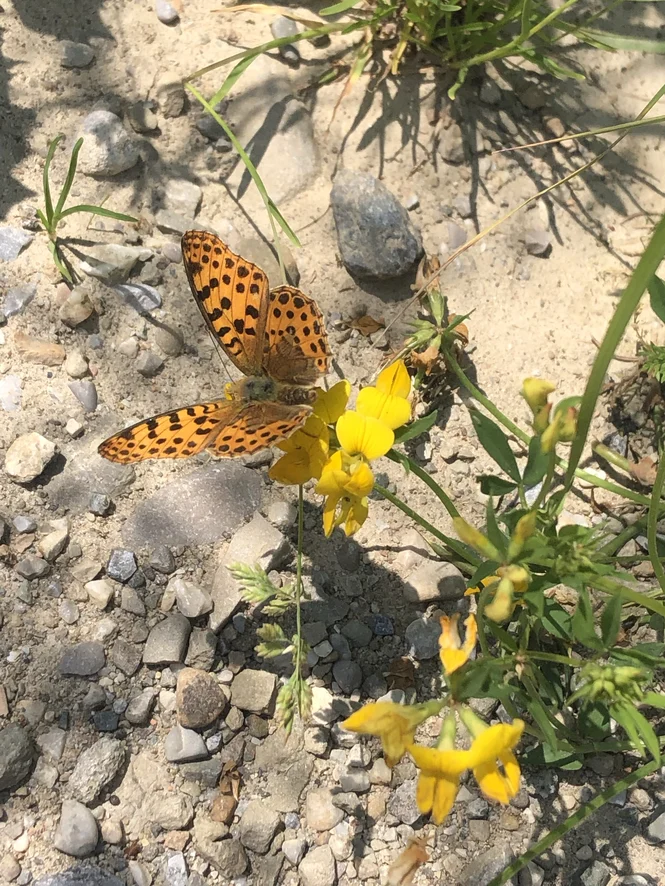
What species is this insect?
Issoria lathonia
